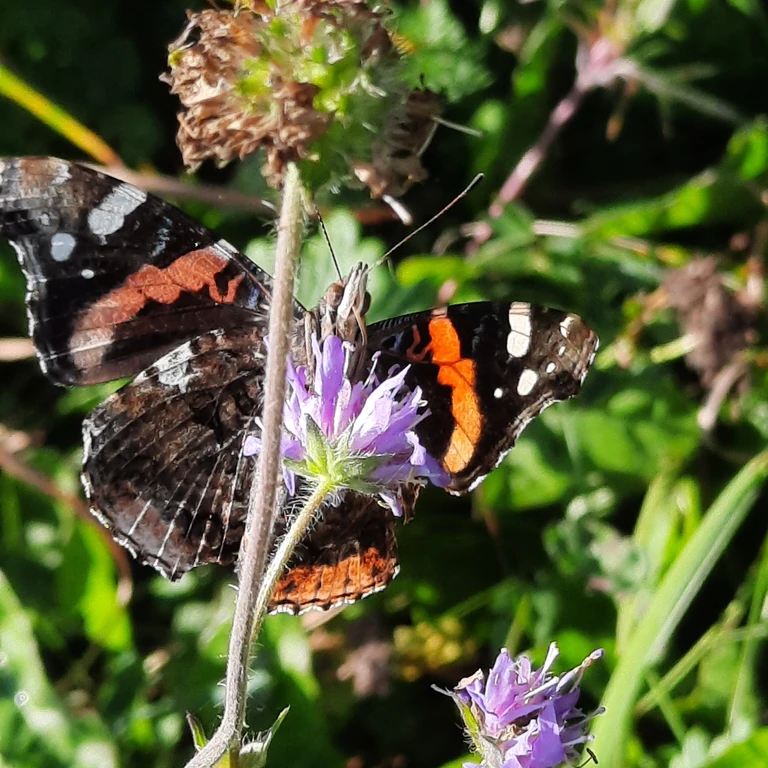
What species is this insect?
Vanessa atalanta
